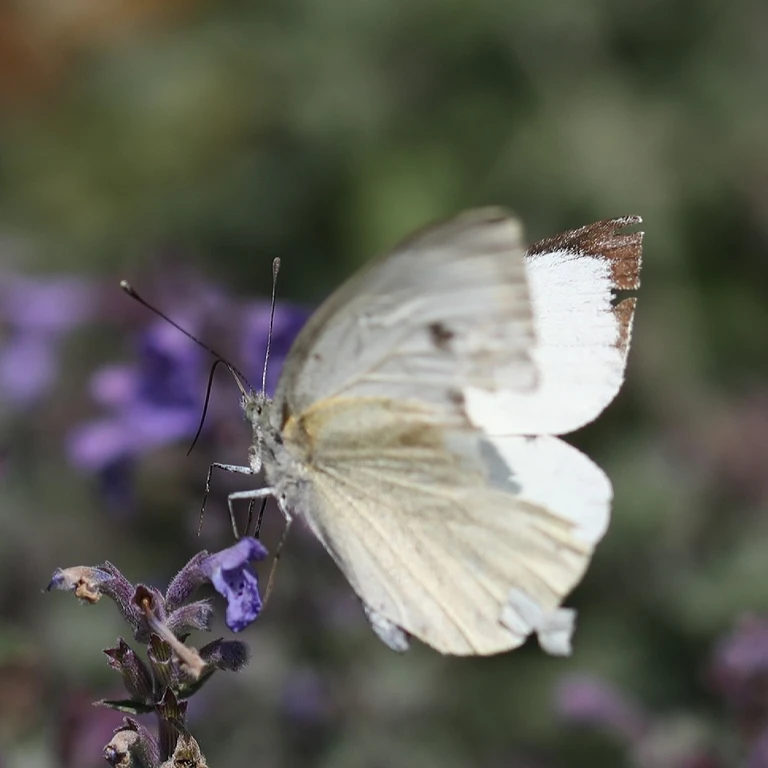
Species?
Pieris brassicae
